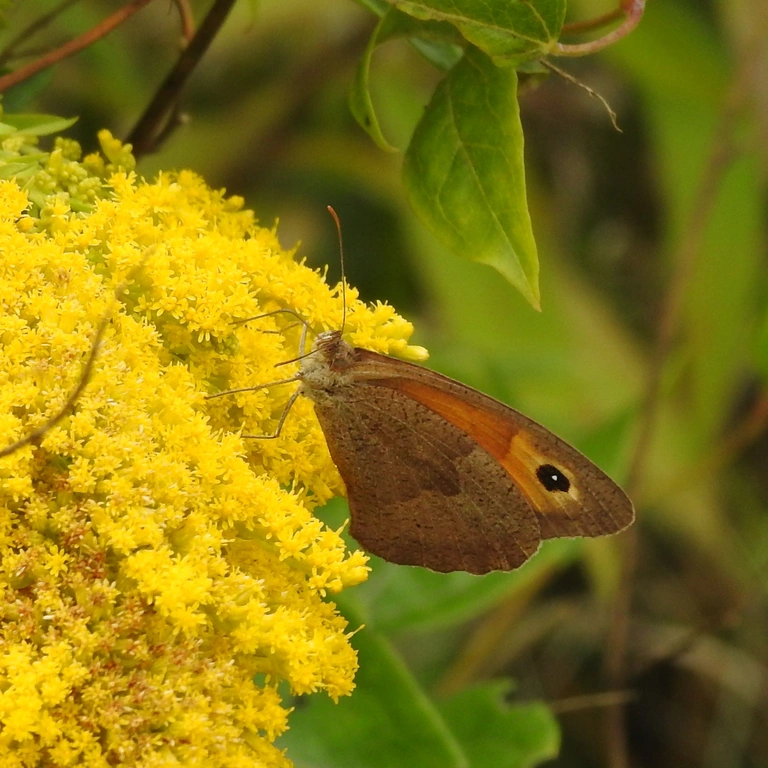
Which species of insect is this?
Maniola jurtina
